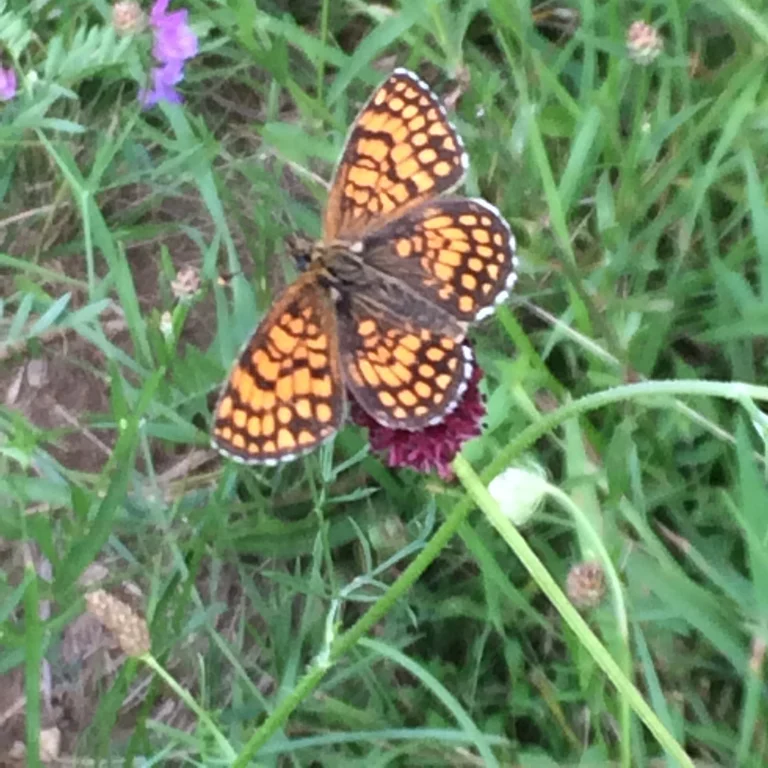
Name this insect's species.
Melitaea athalia
